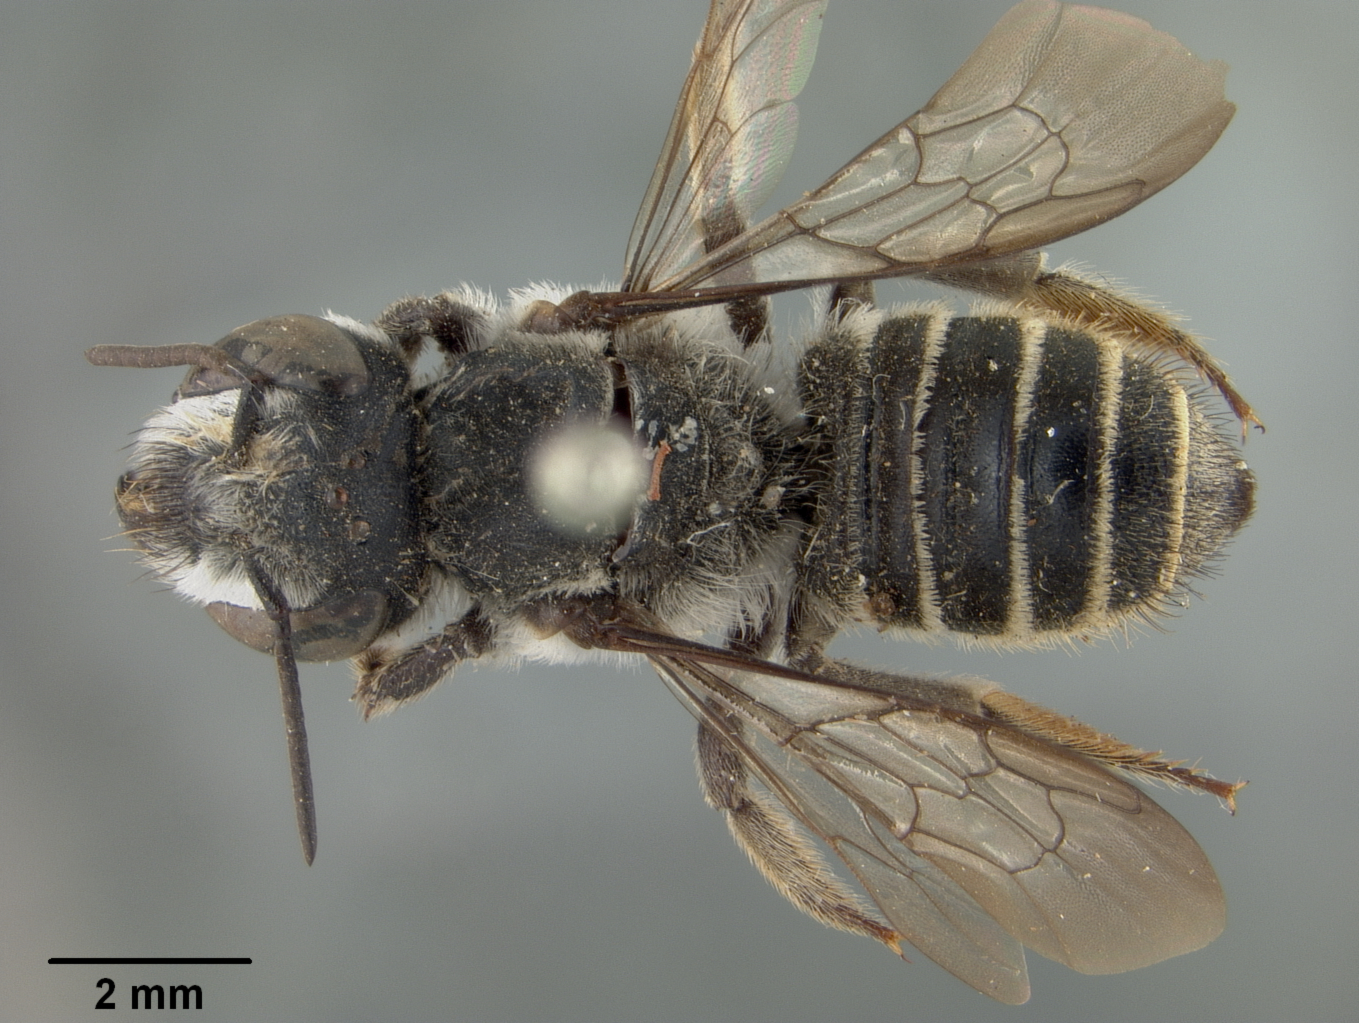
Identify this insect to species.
Megachile laqueata
